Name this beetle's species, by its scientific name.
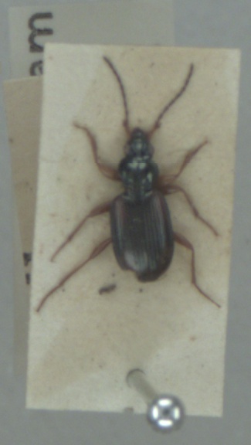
Bembidion tetracolum
